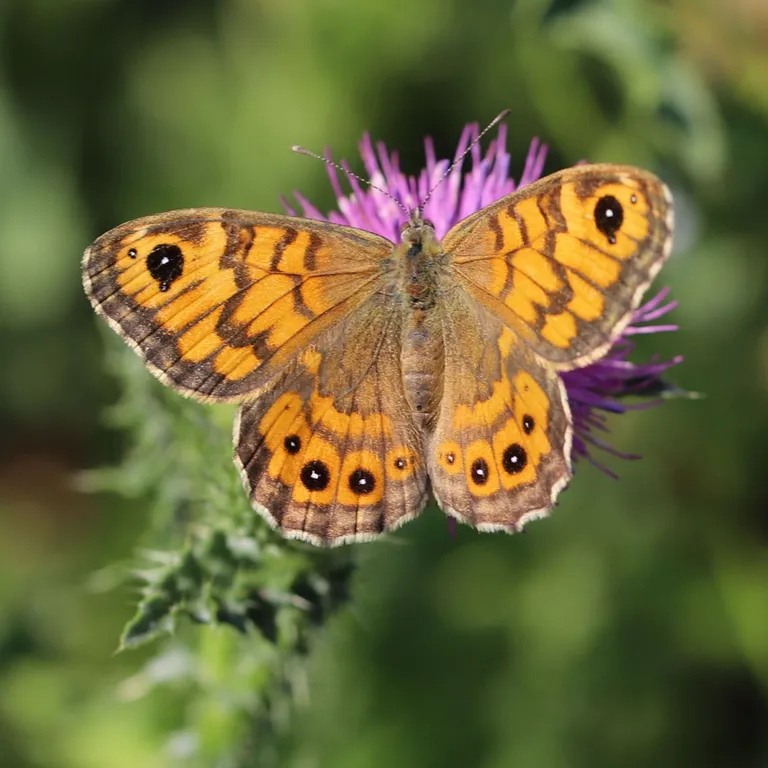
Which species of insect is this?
Lasiommata megera (also Pararge megera)
